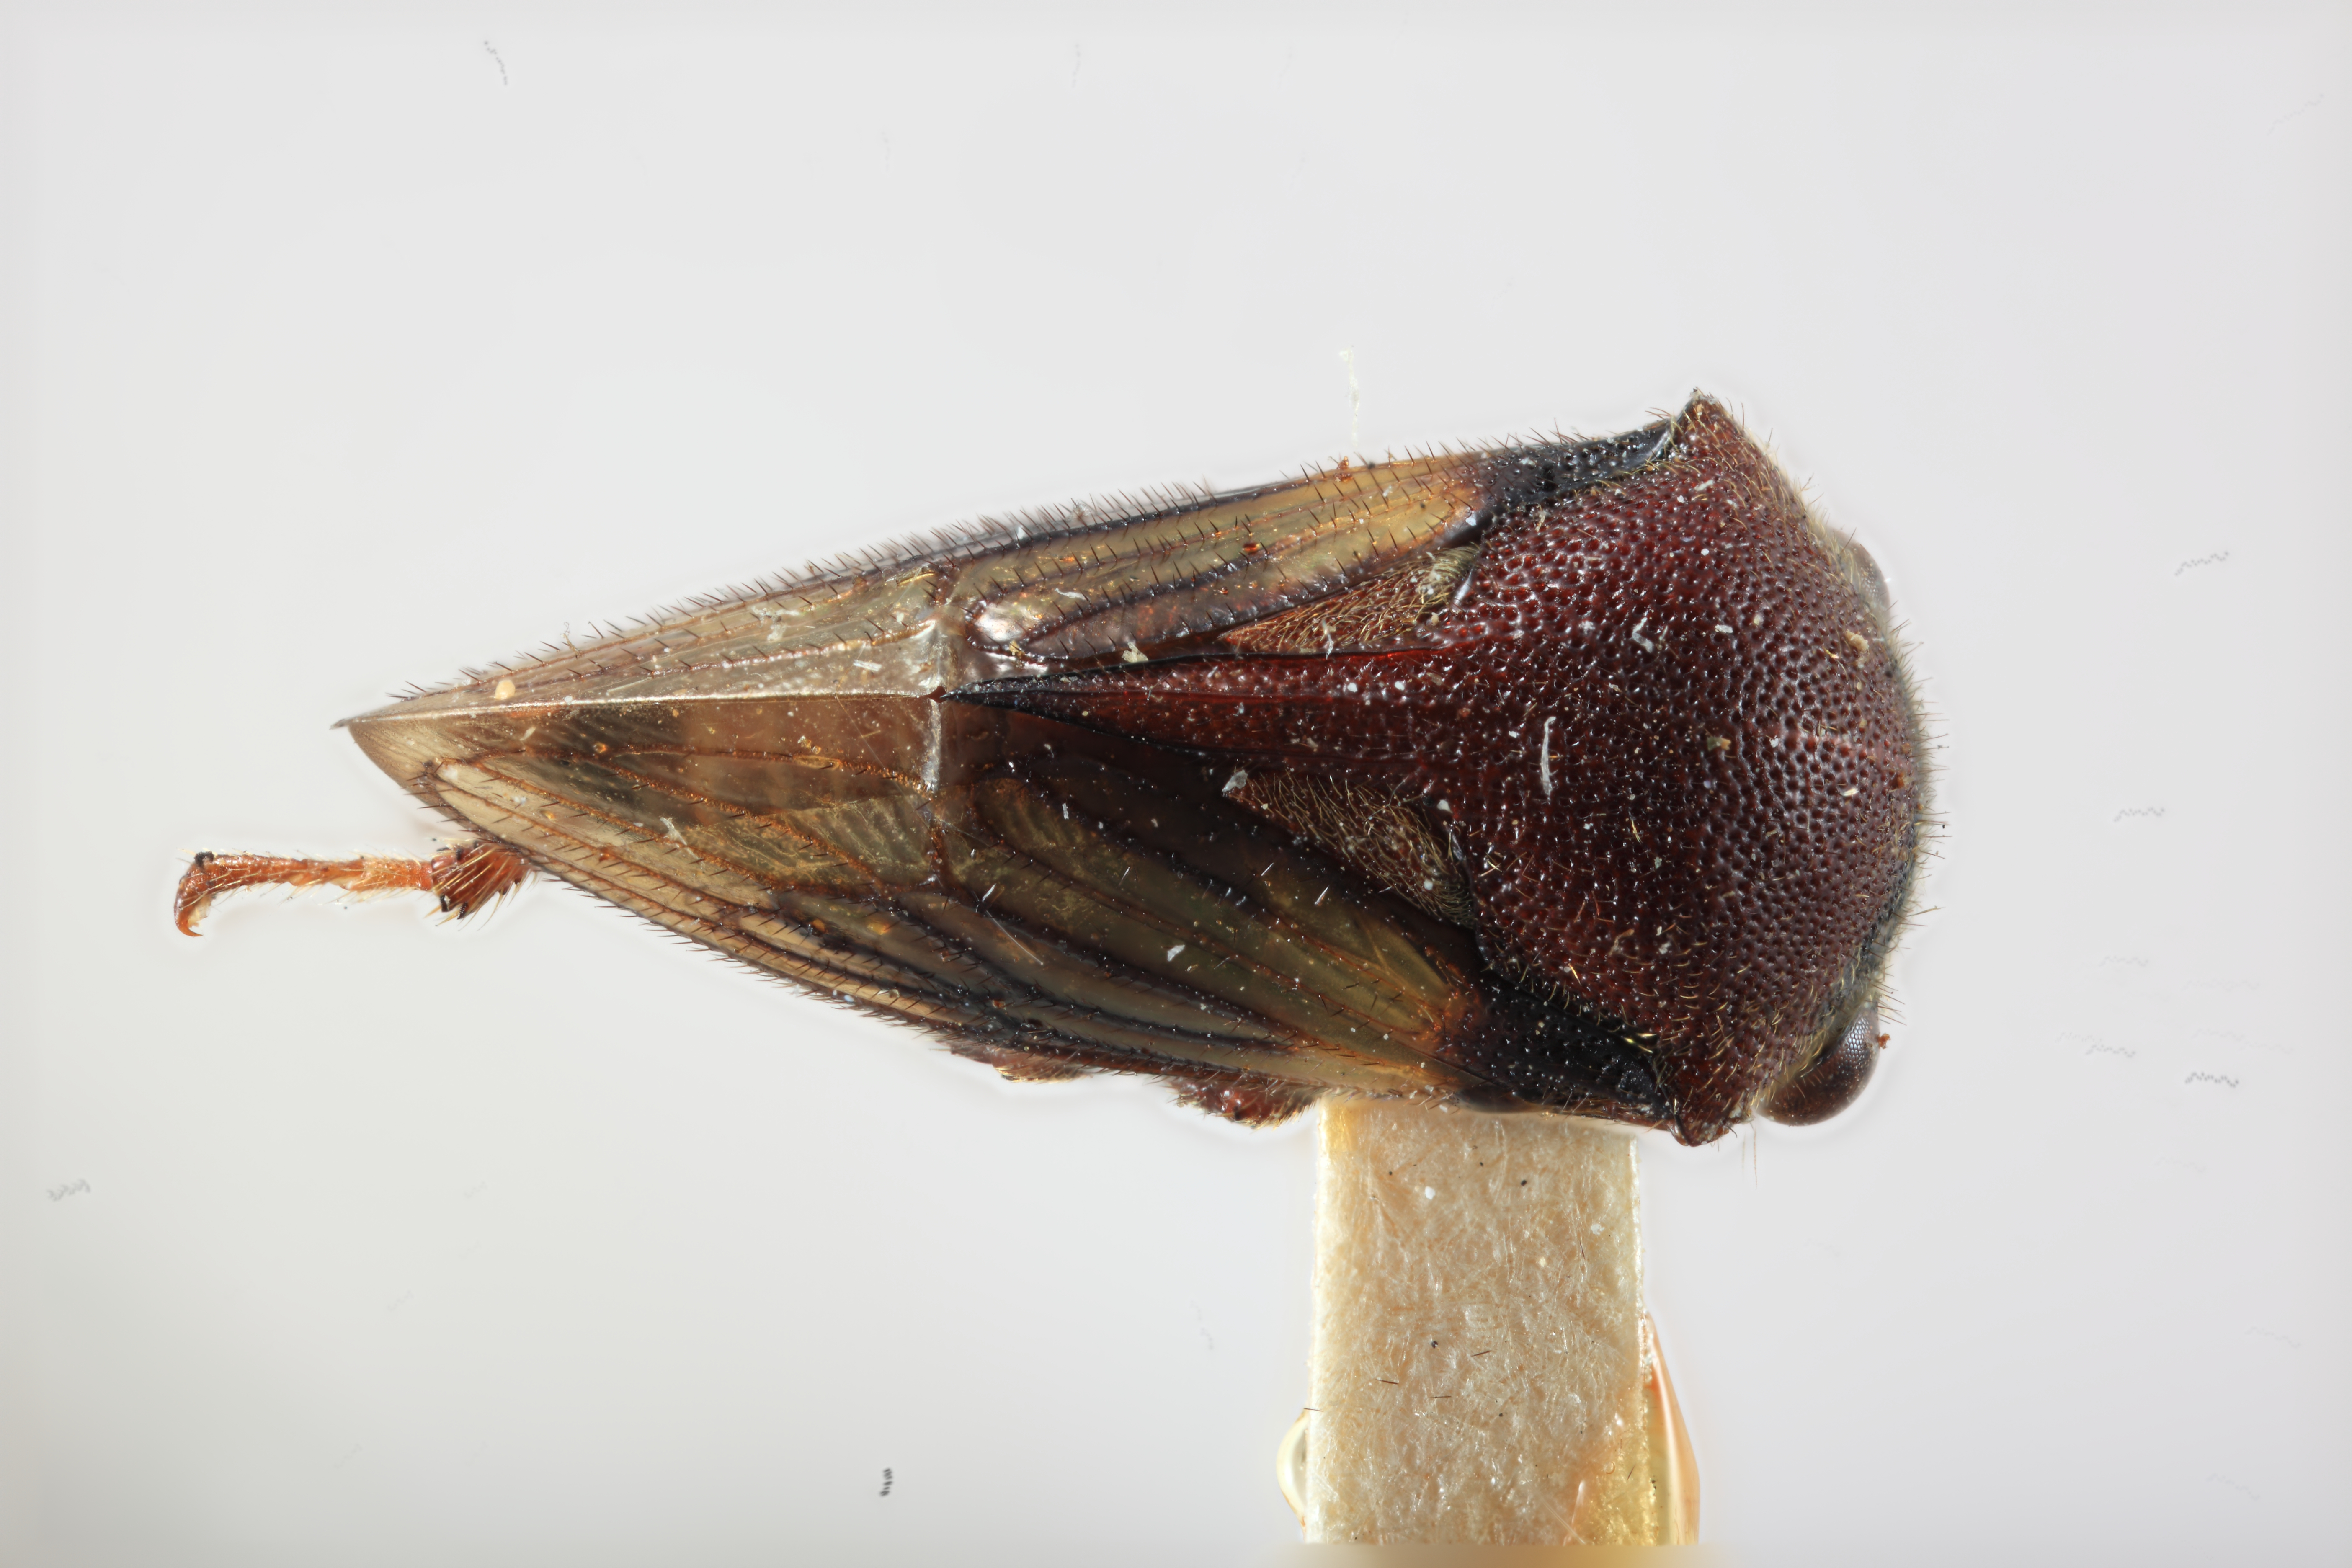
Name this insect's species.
Centrotoscelus brevispinus
